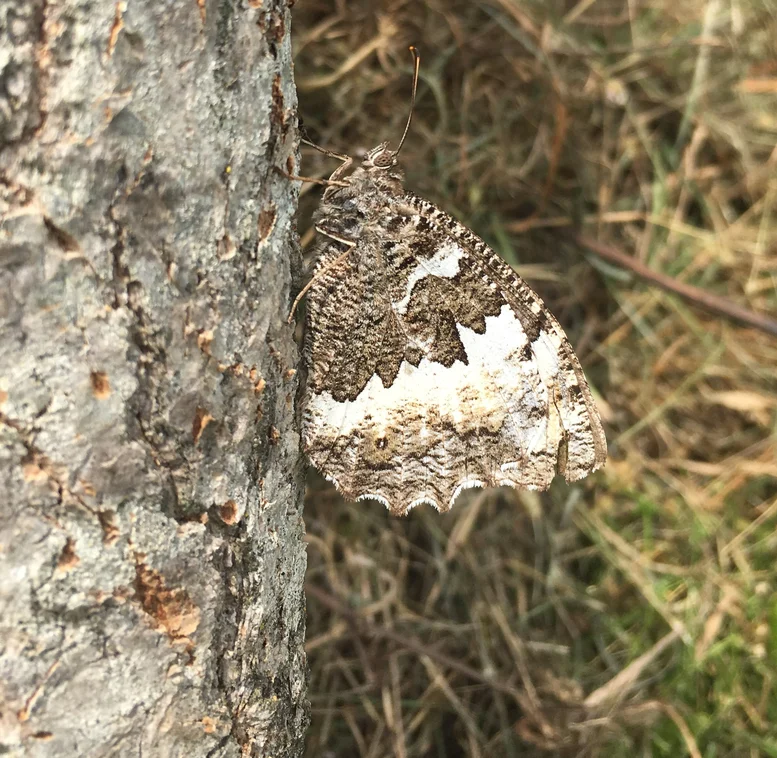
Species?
Brintesia circe
